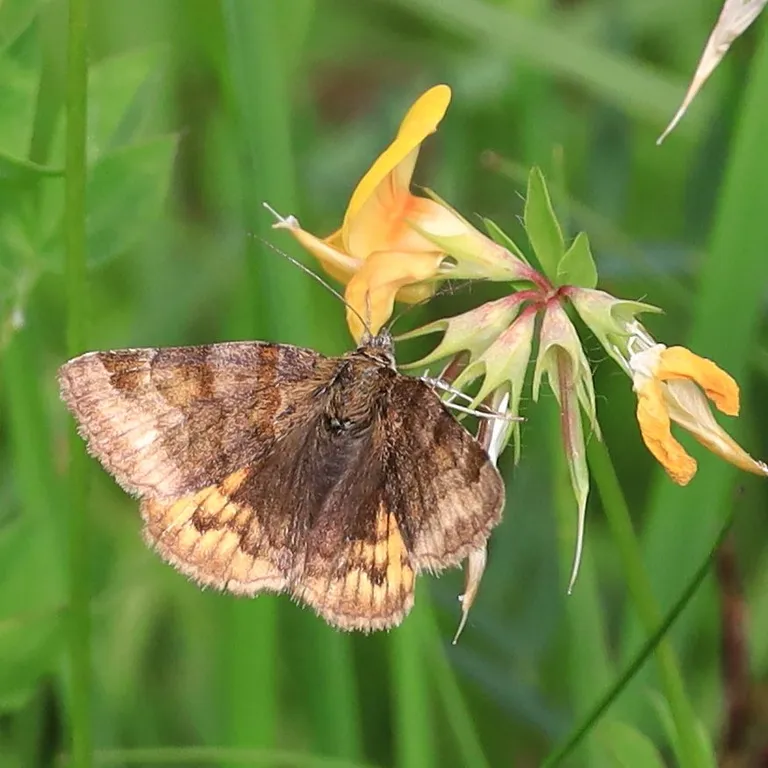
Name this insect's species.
Euclidia glyphica
